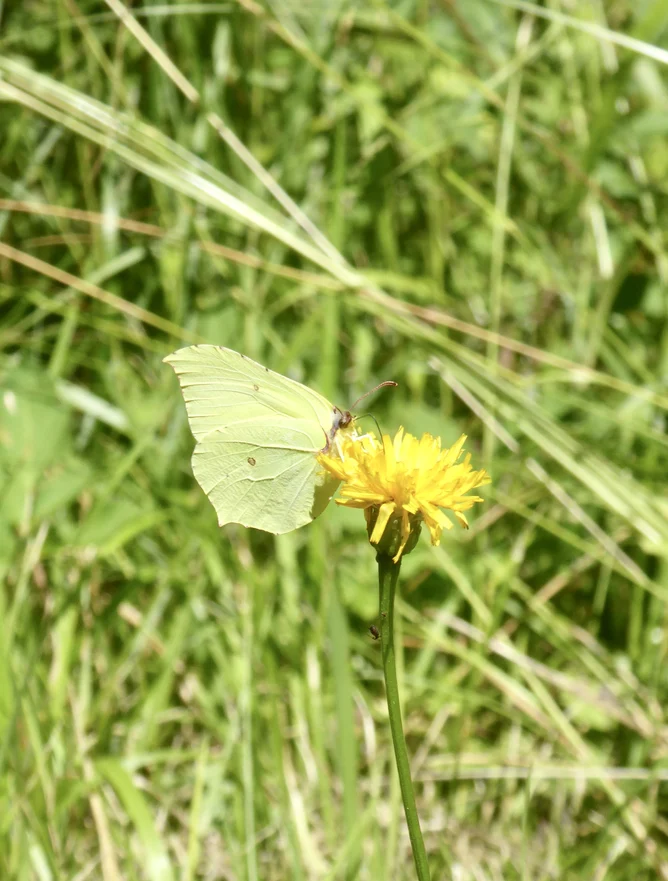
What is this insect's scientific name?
Gonepteryx rhamni
